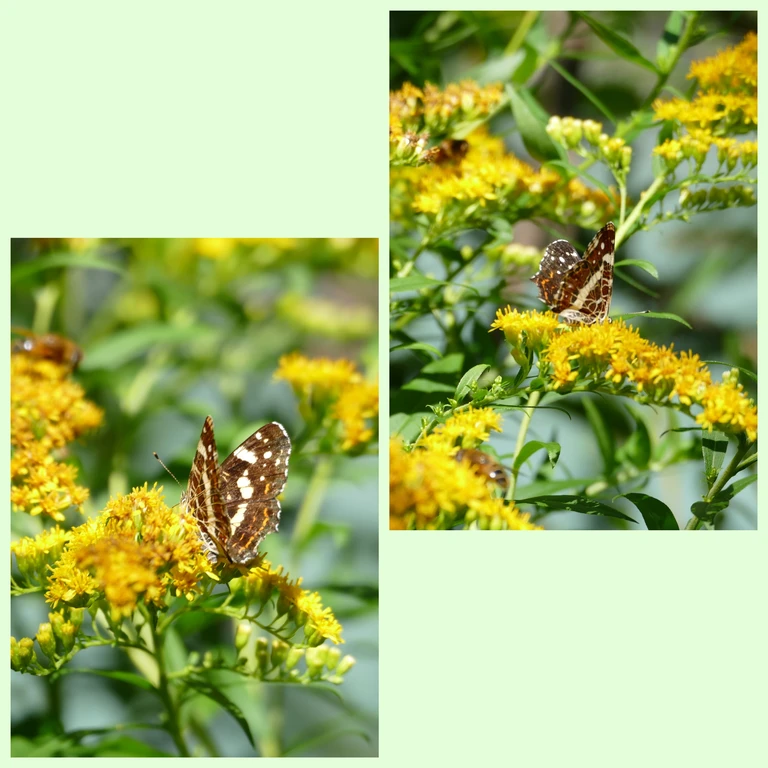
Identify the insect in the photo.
Araschnia levana
